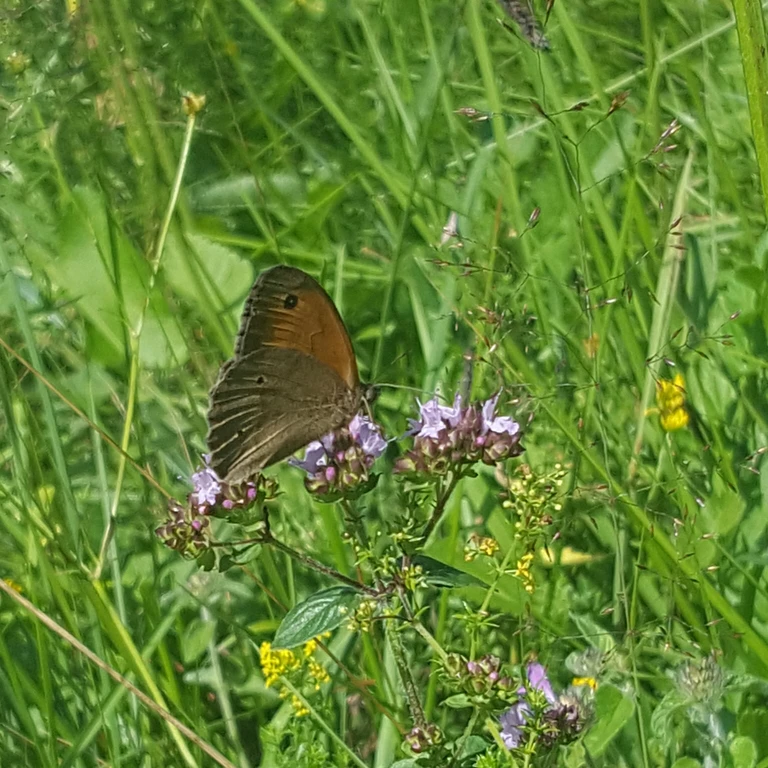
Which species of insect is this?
Maniola jurtina
